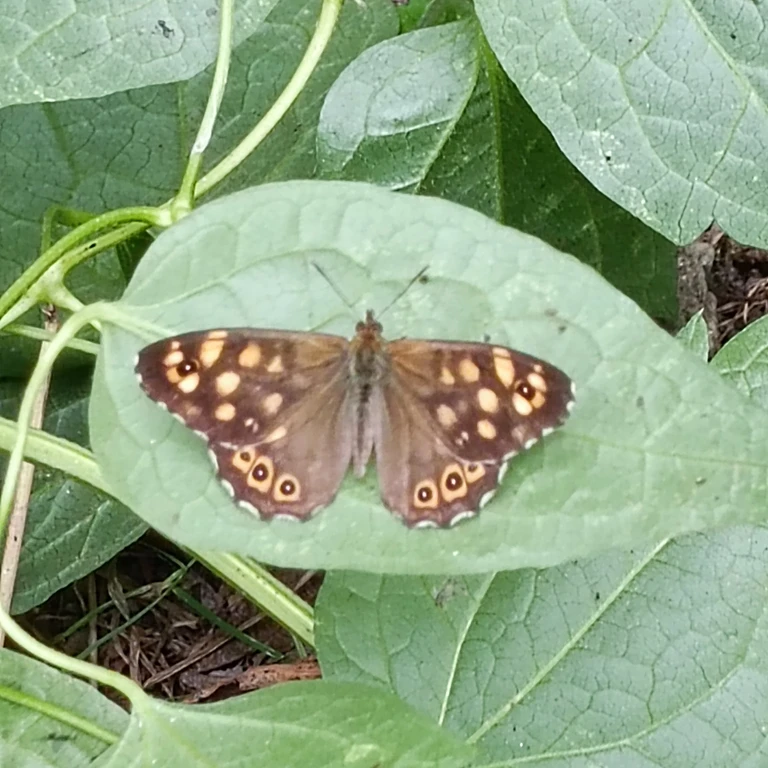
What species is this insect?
Pararge aegeria
